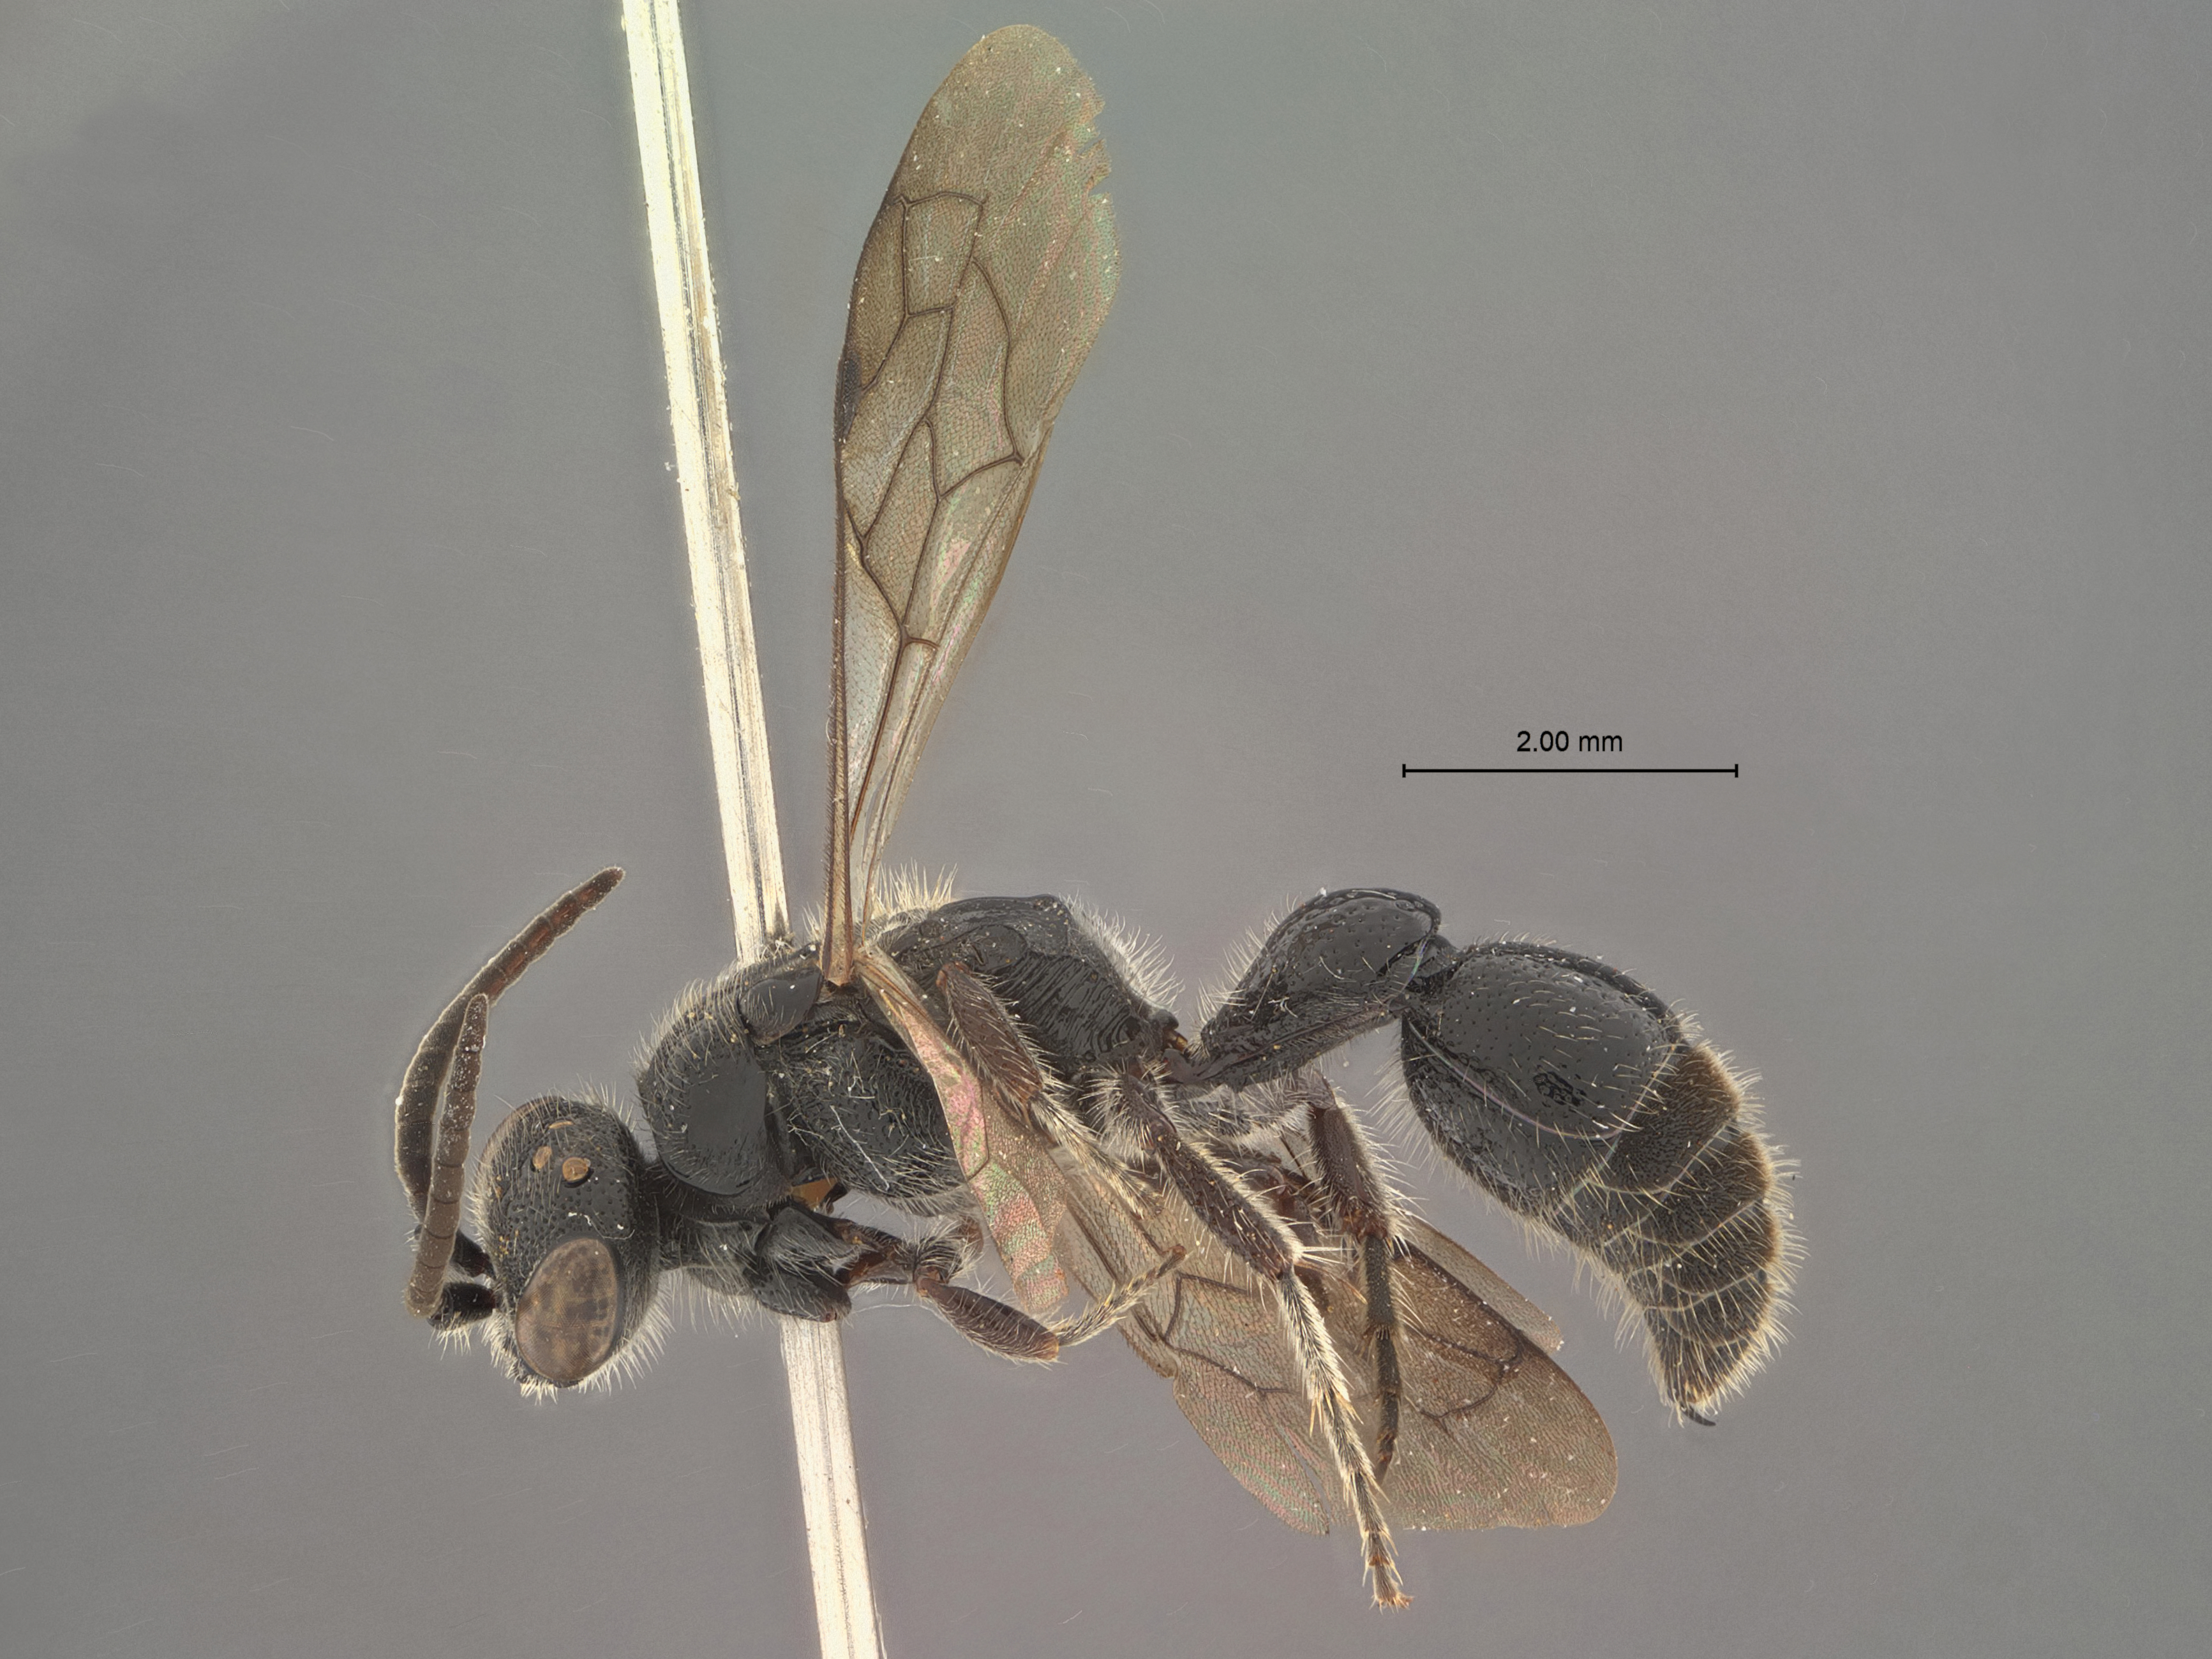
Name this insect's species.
Tiphia ami
